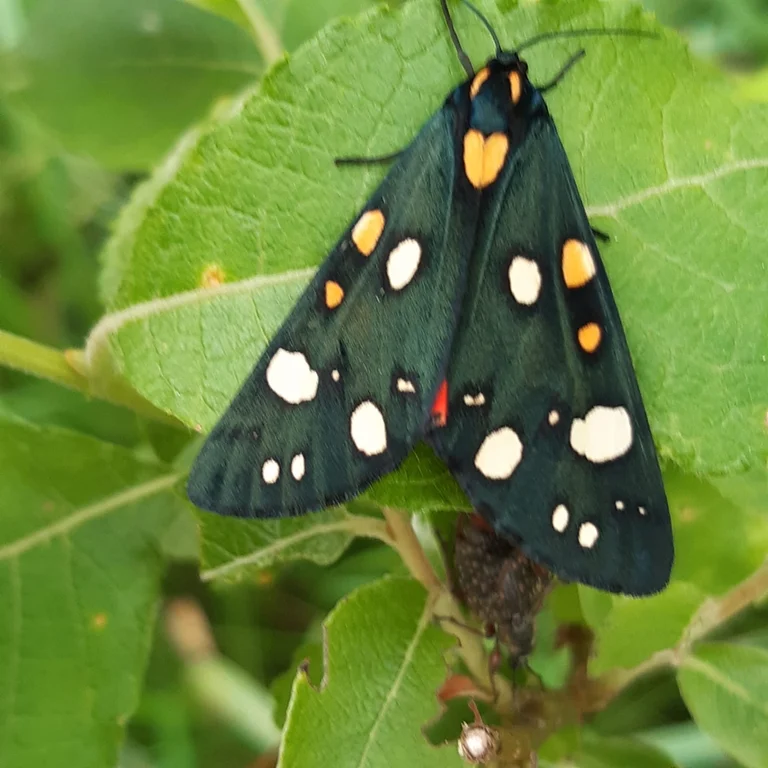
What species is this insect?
Callimorpha dominula
